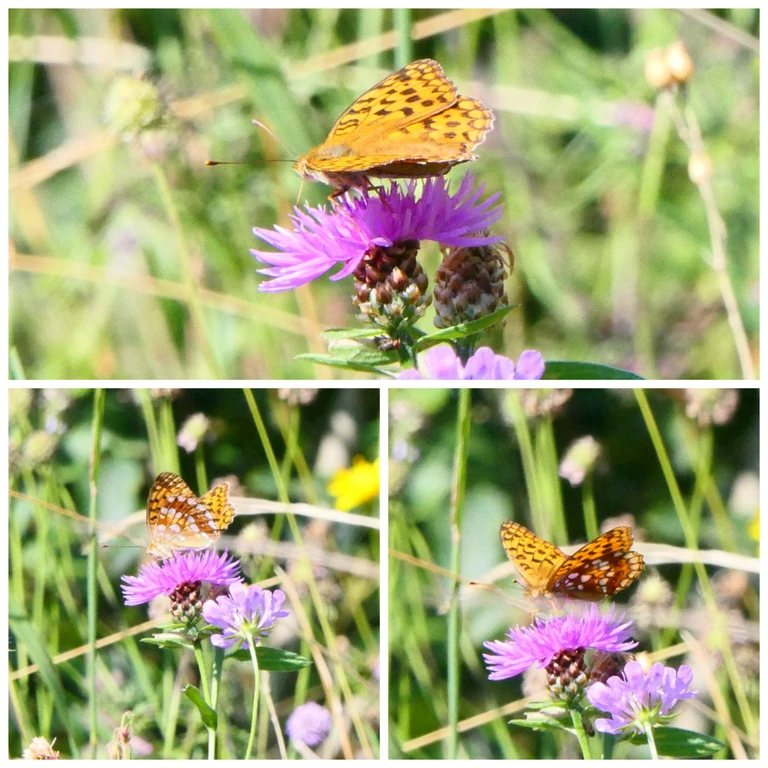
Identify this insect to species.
Fabriciana adippe
